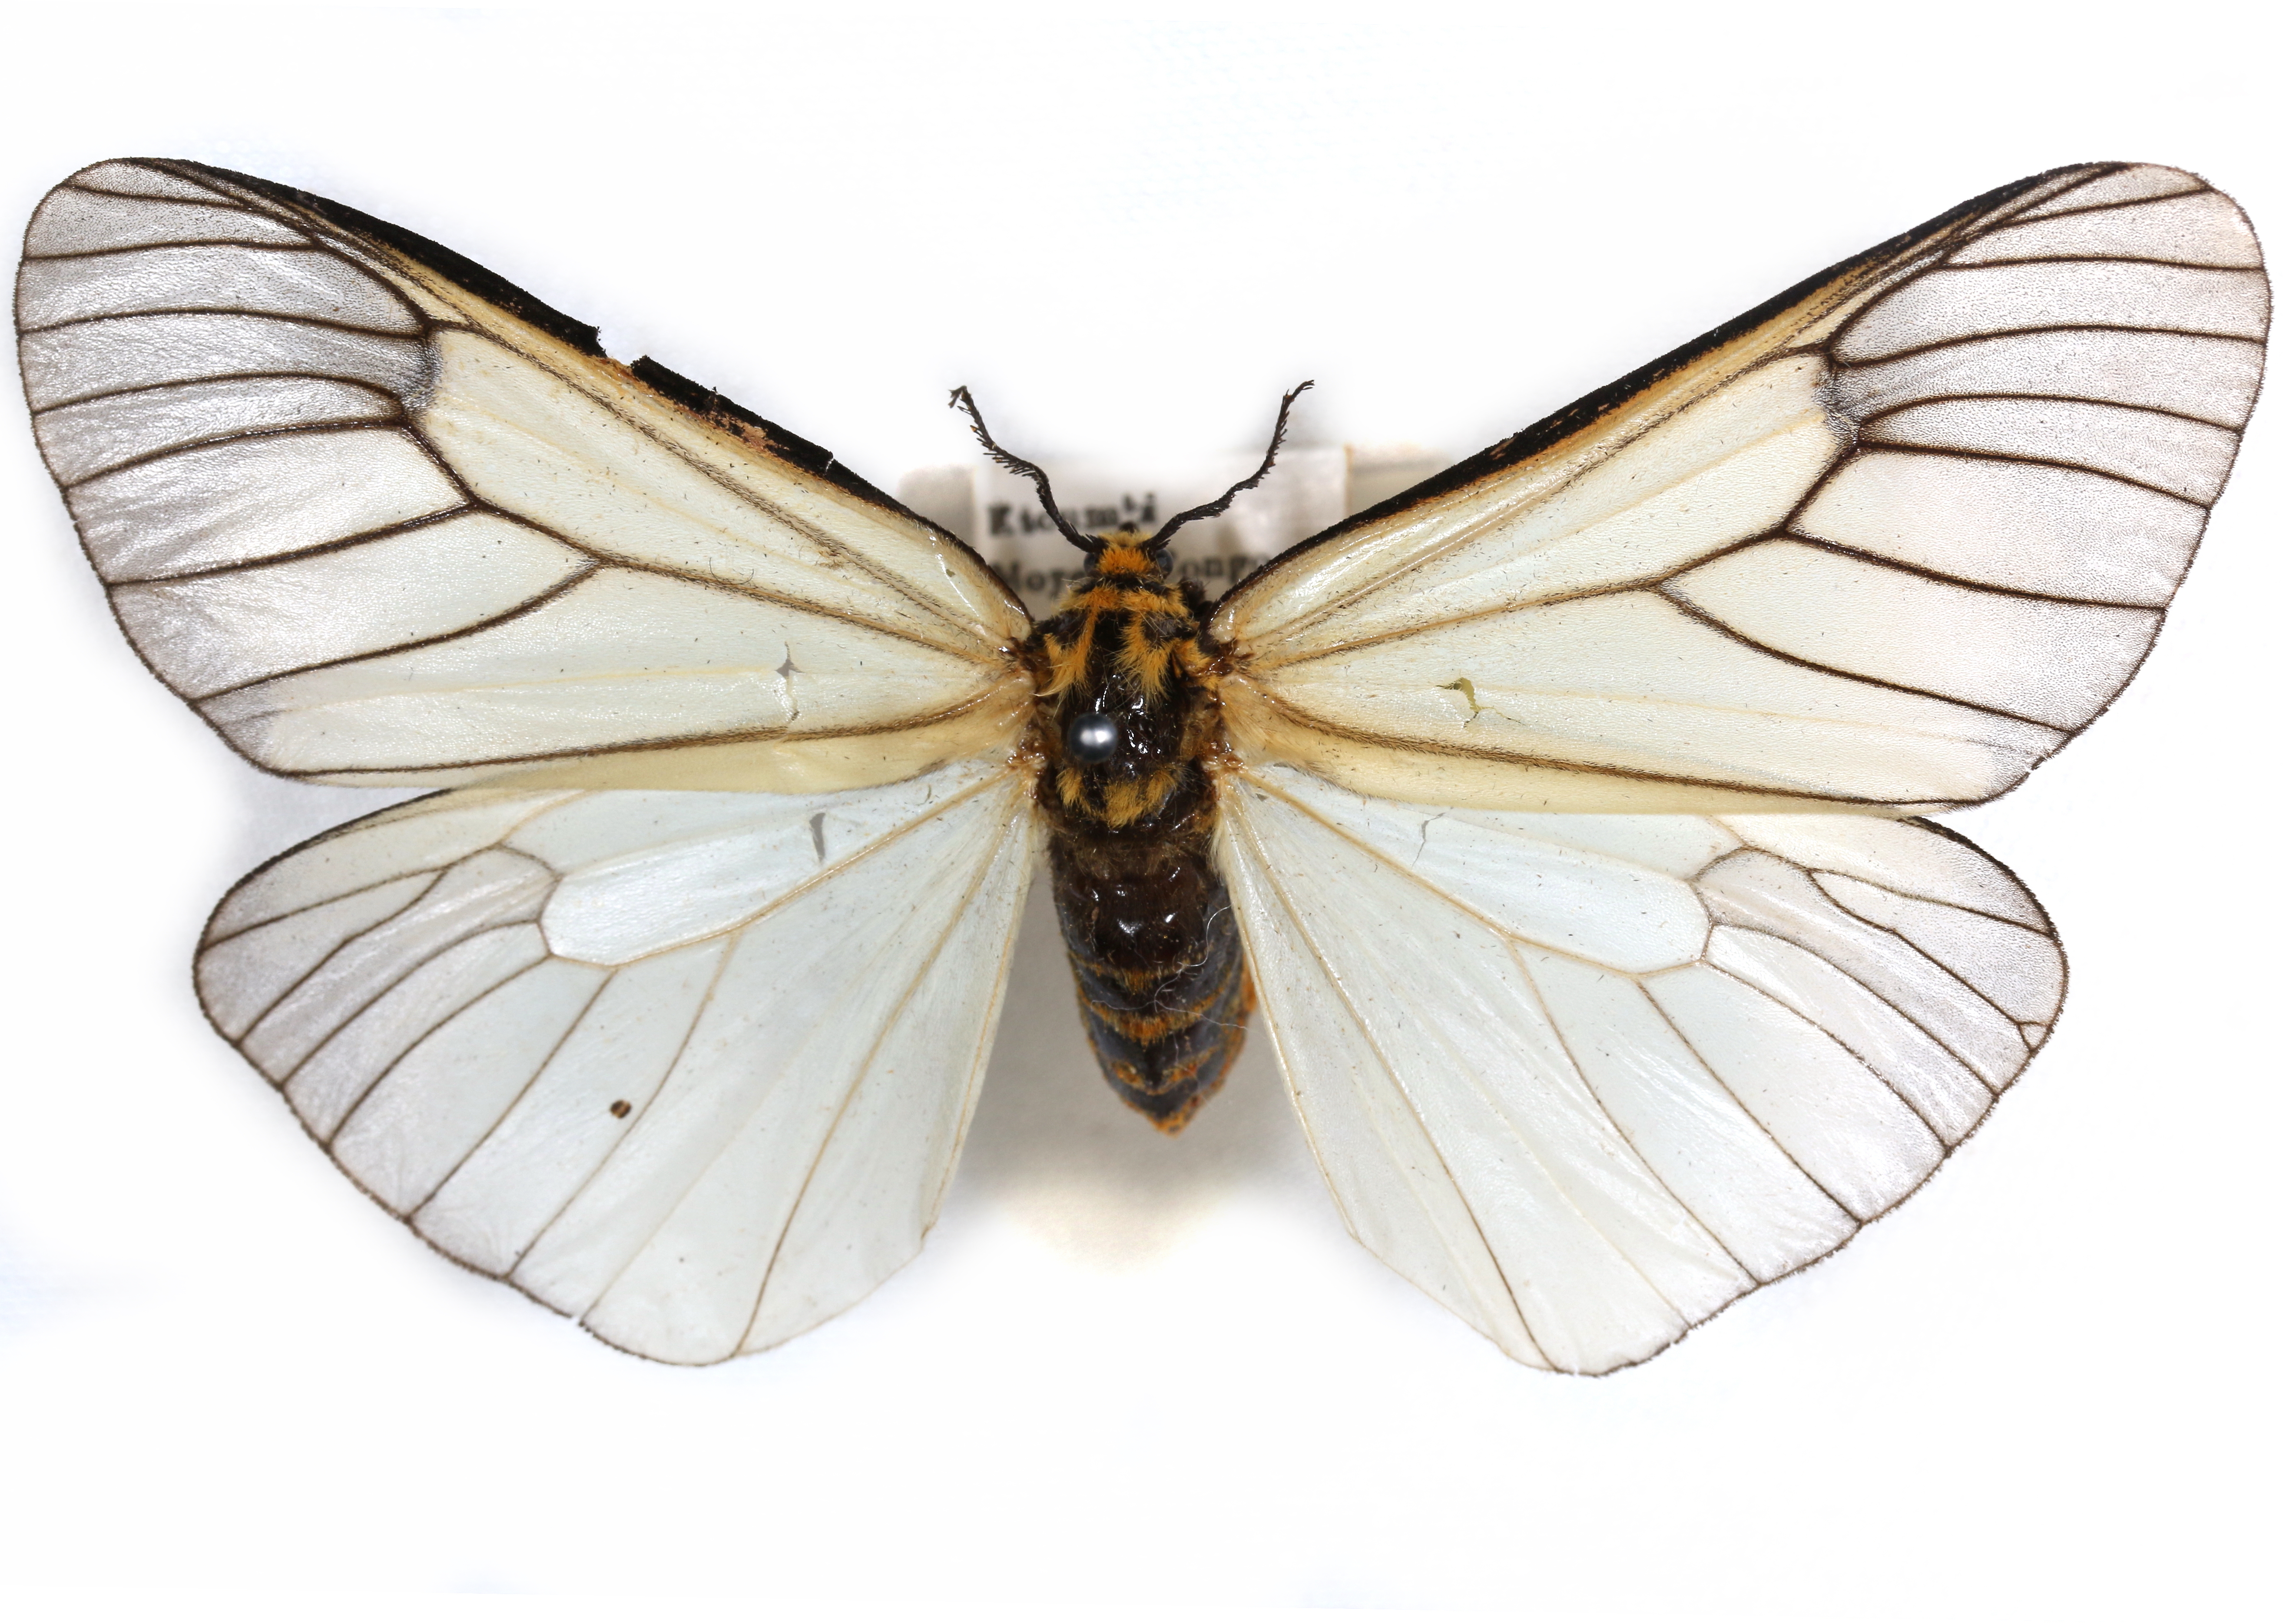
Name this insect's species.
Pirga mnemosyne
